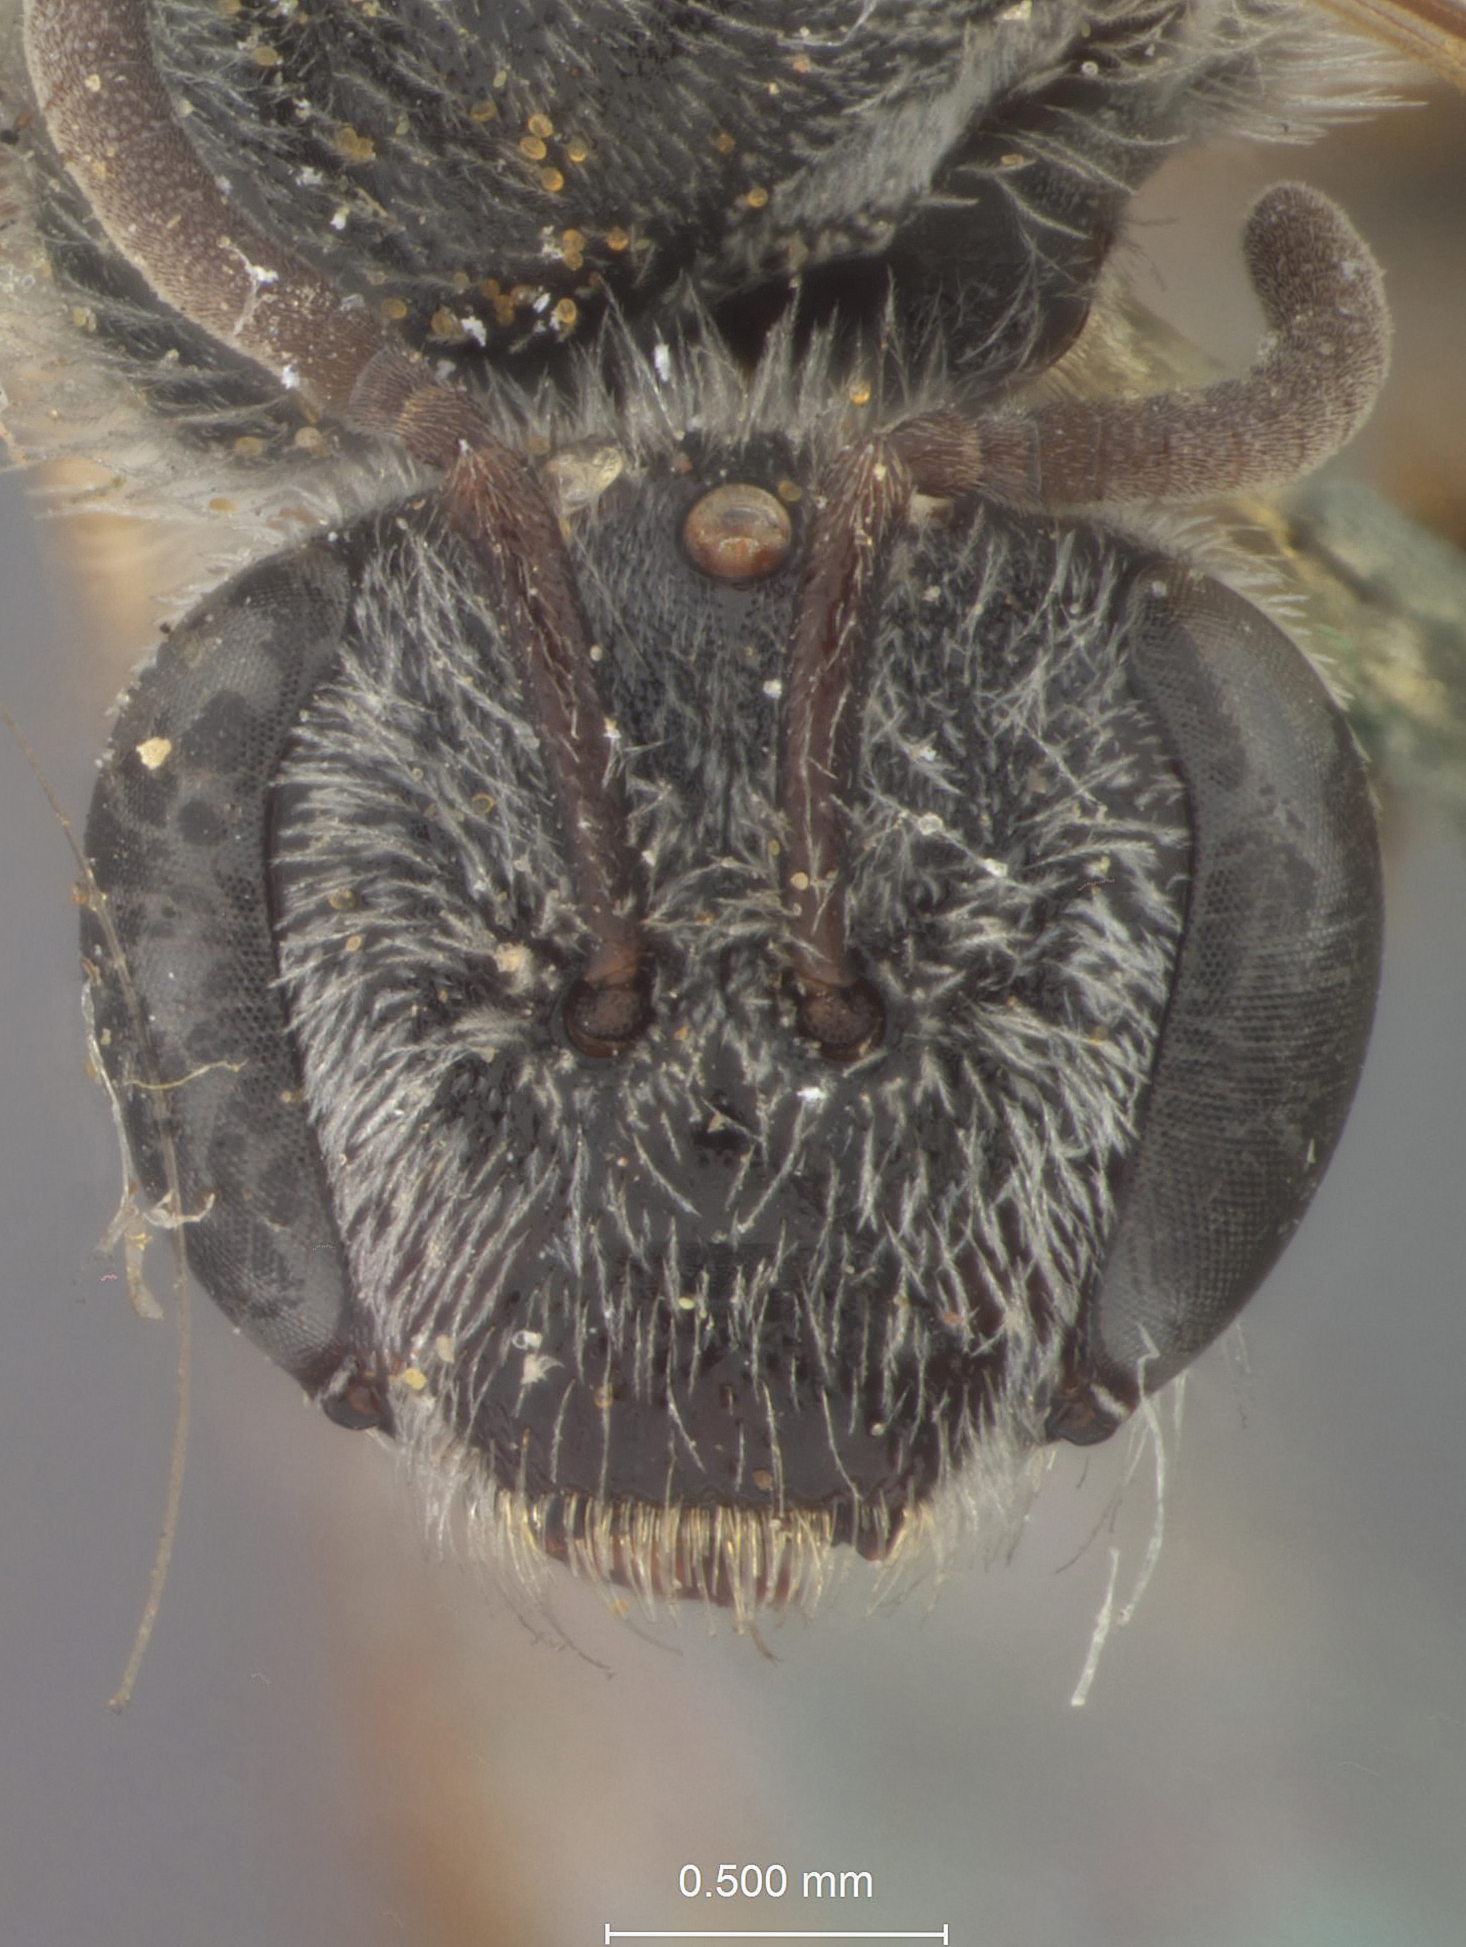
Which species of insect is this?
Halictus amicus
